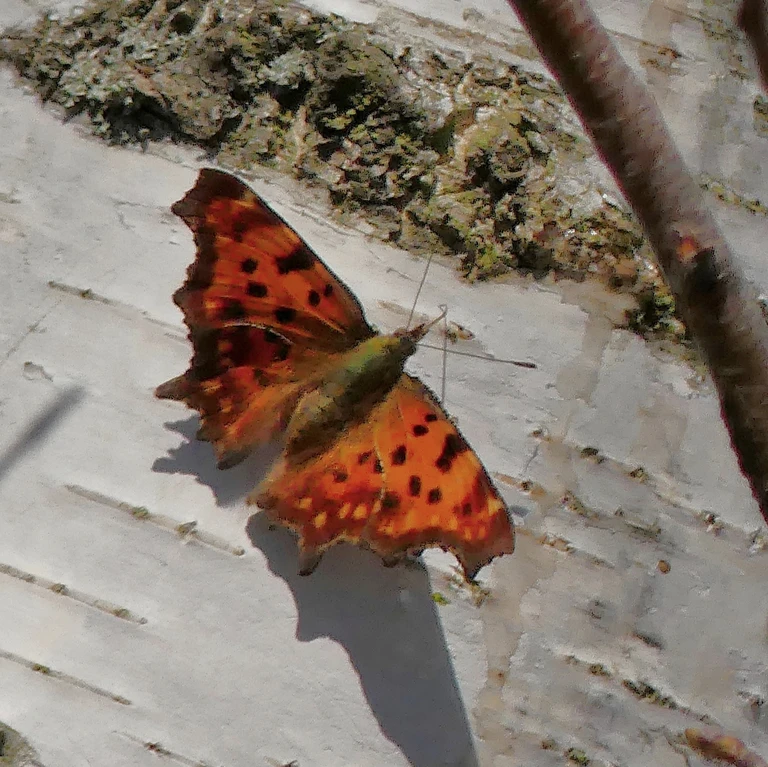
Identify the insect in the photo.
Polygonia c-album
